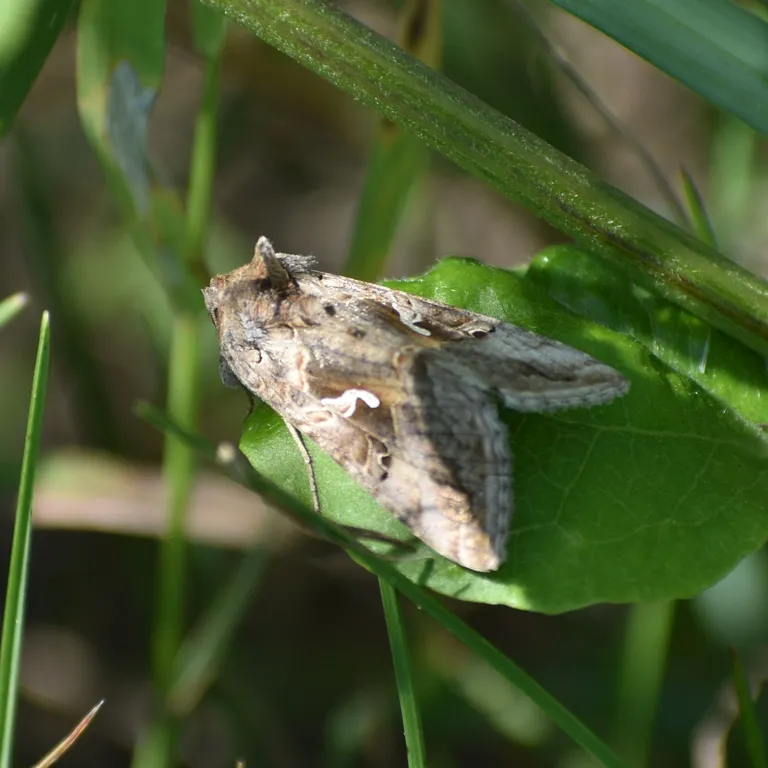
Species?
Autographa gamma
